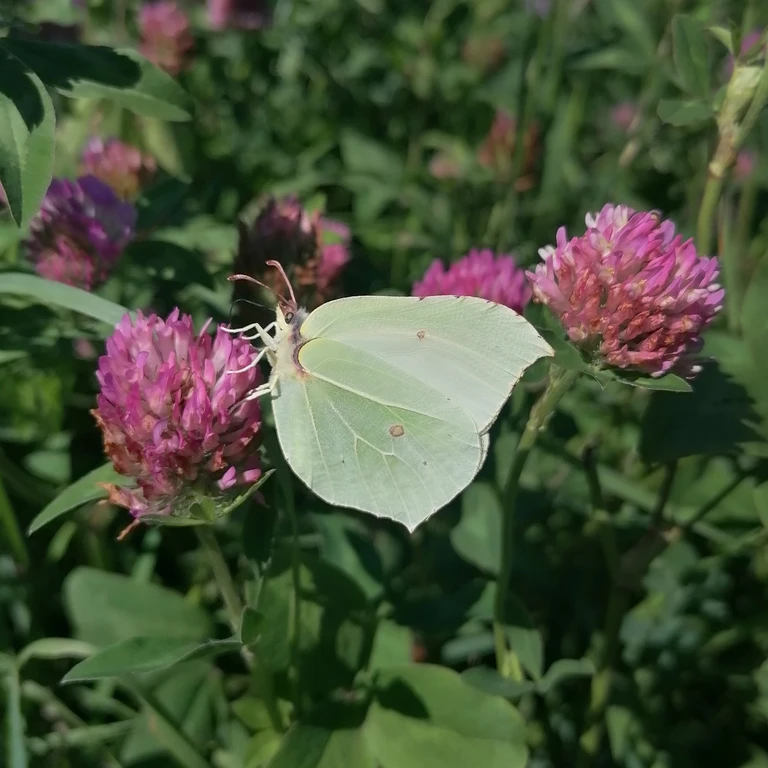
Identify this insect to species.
Gonepteryx rhamni
